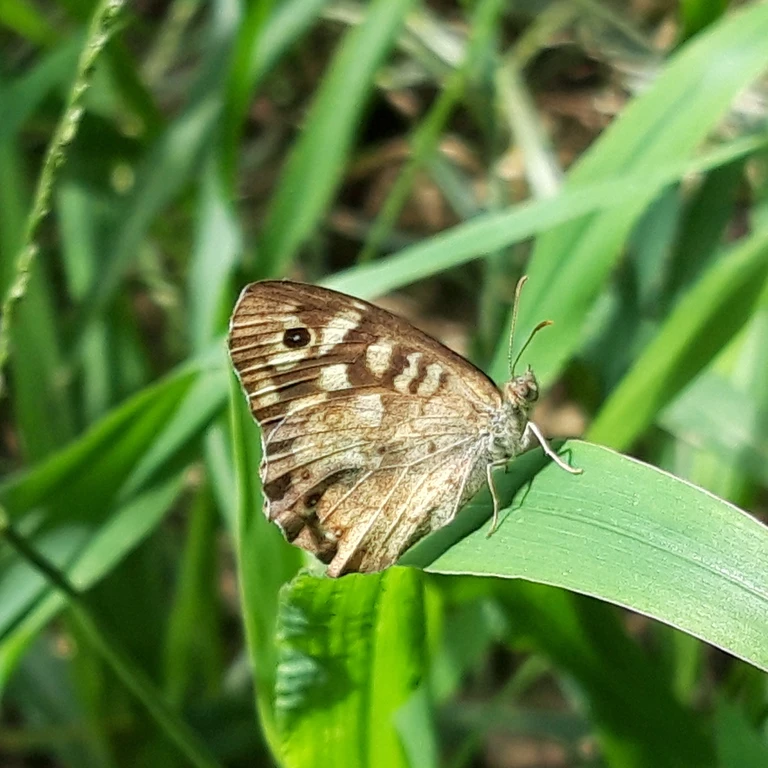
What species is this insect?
Pararge aegeria
